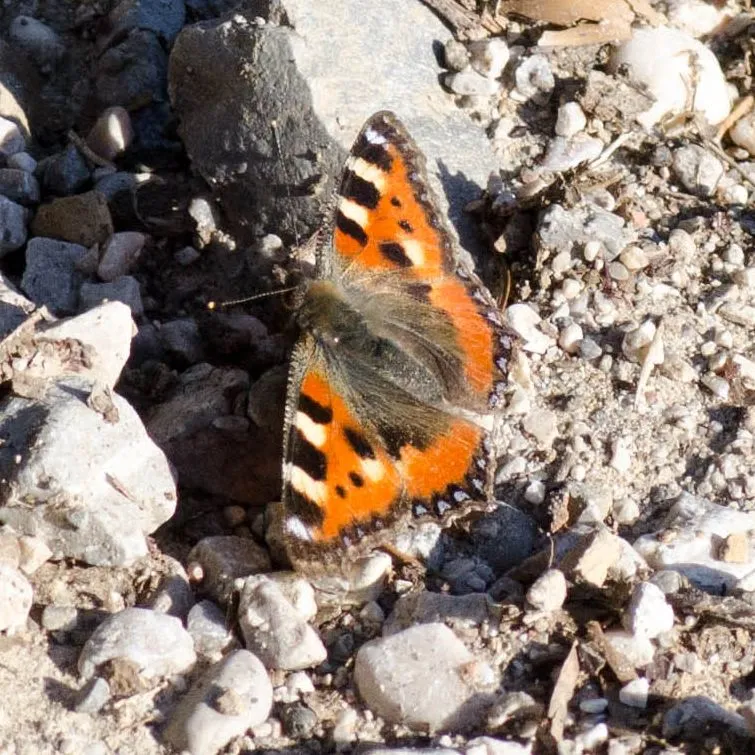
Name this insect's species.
Aglais urticae
